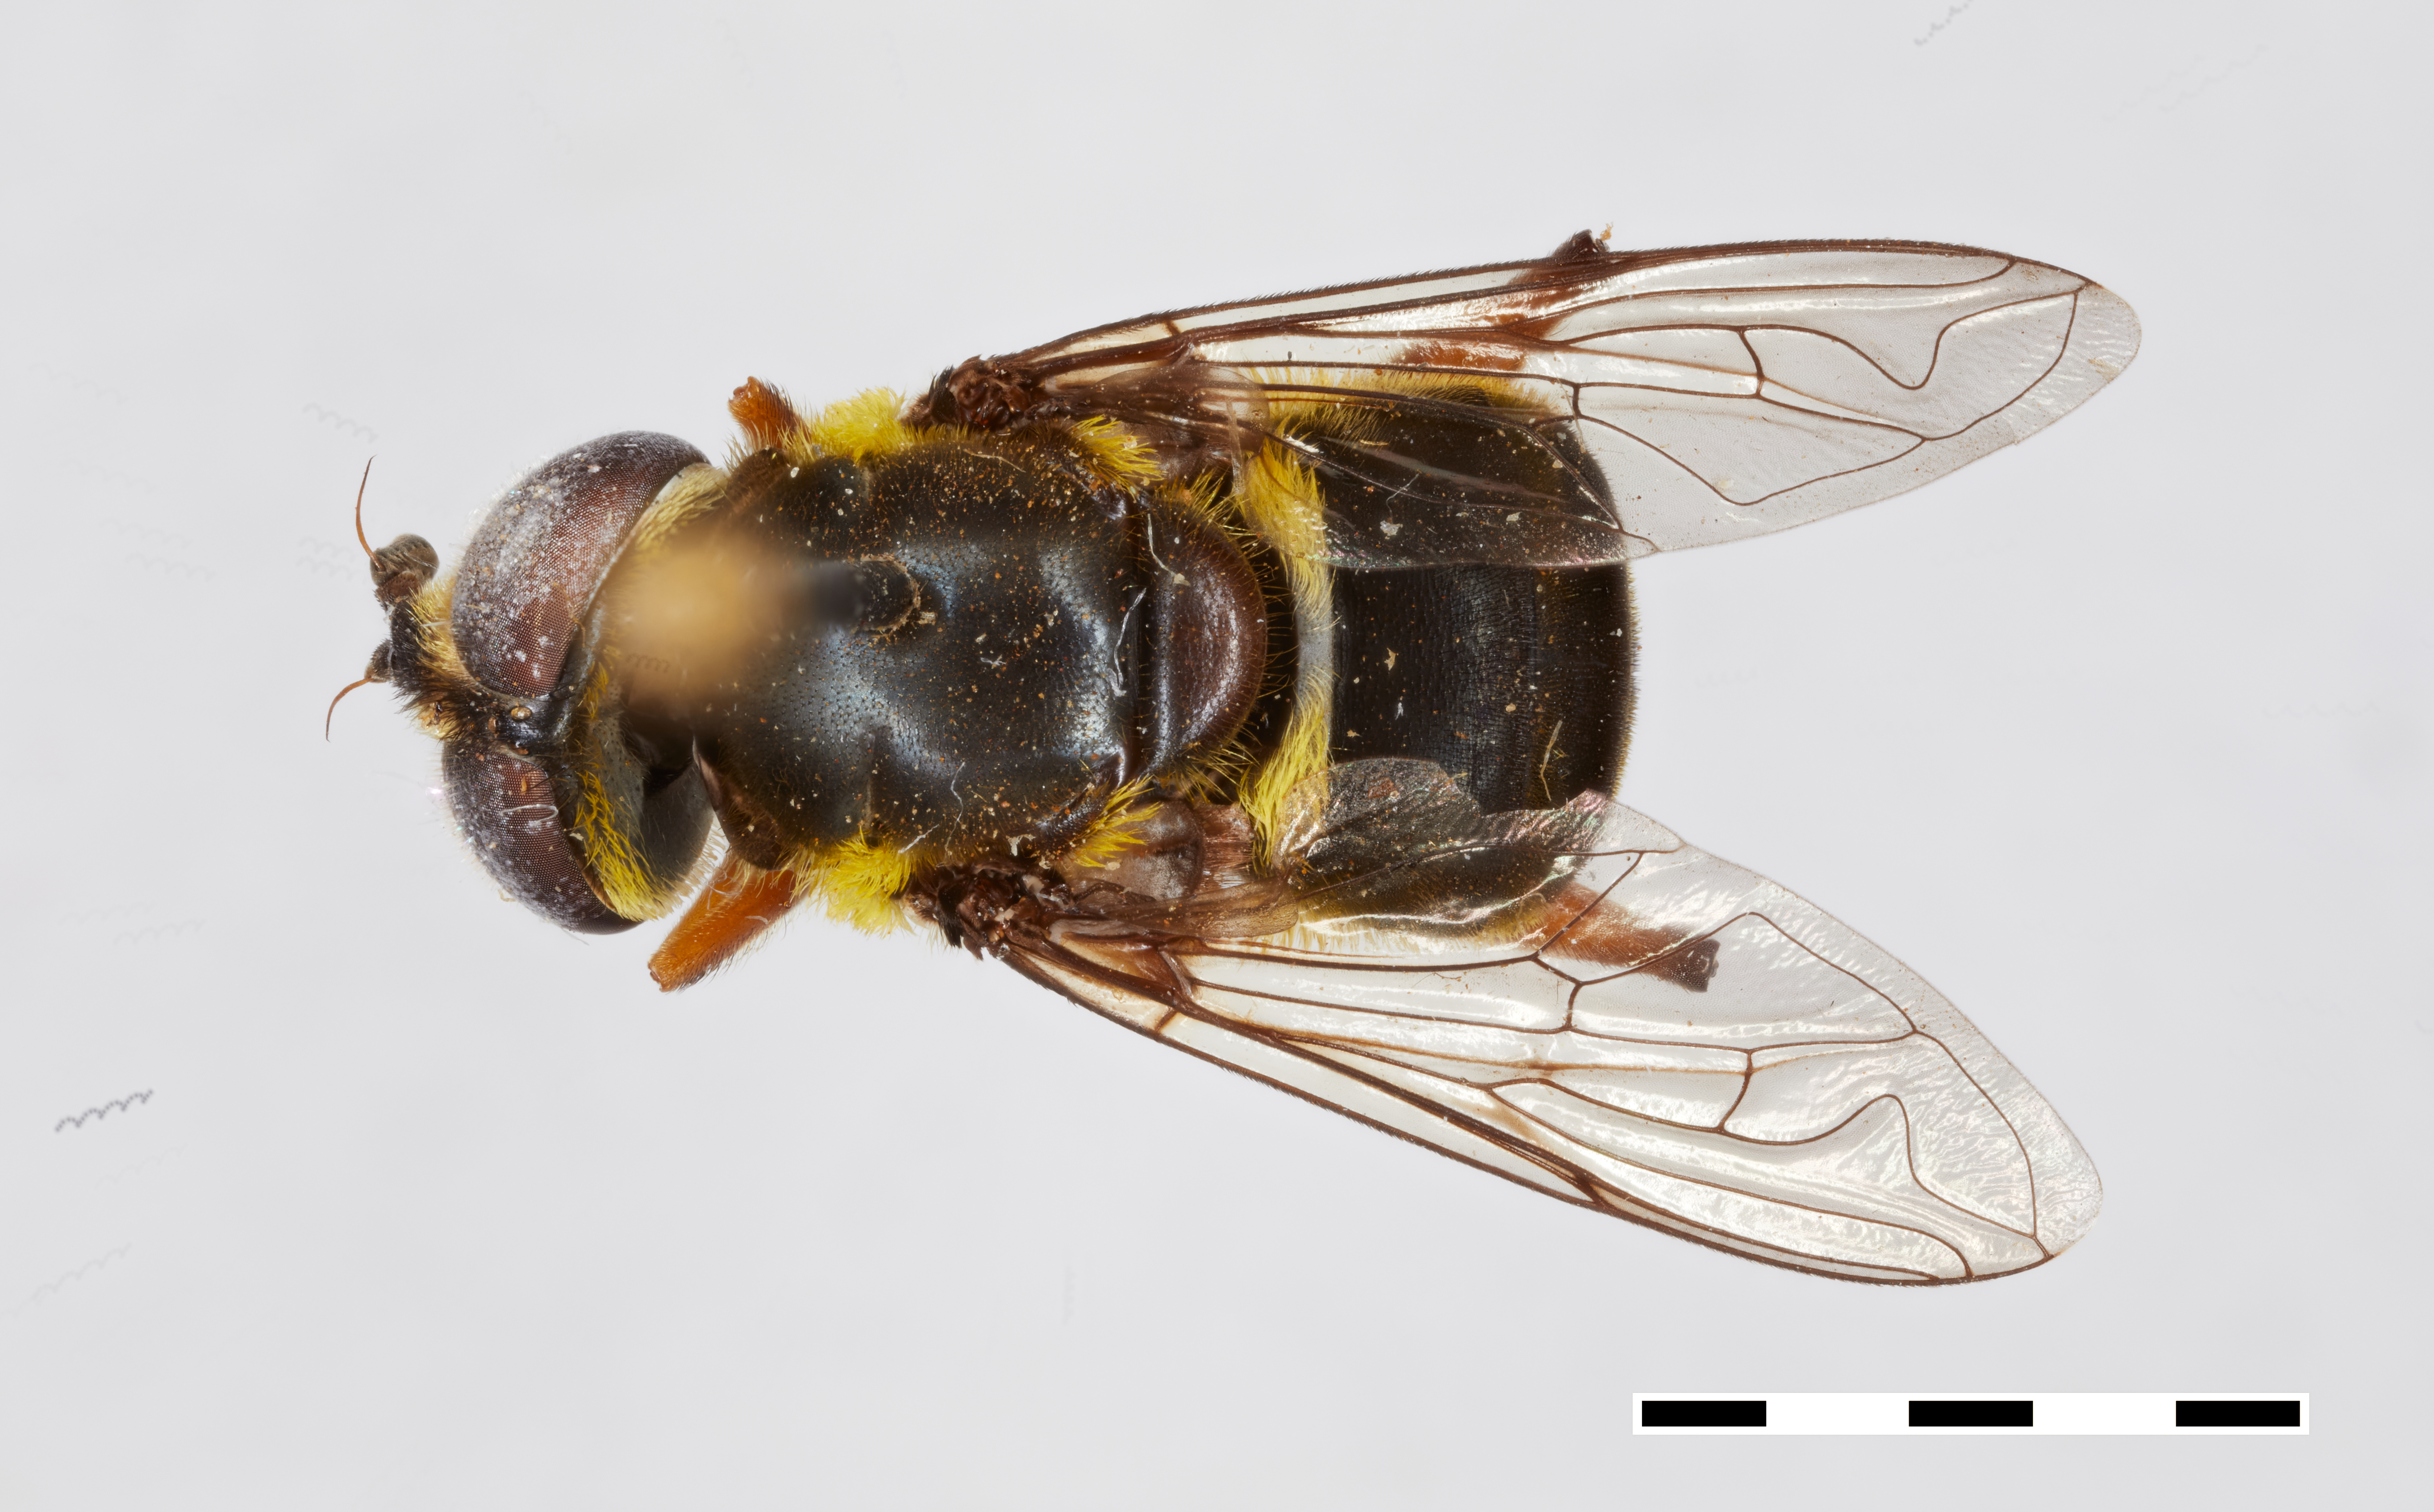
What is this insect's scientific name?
Quichuana dominica
